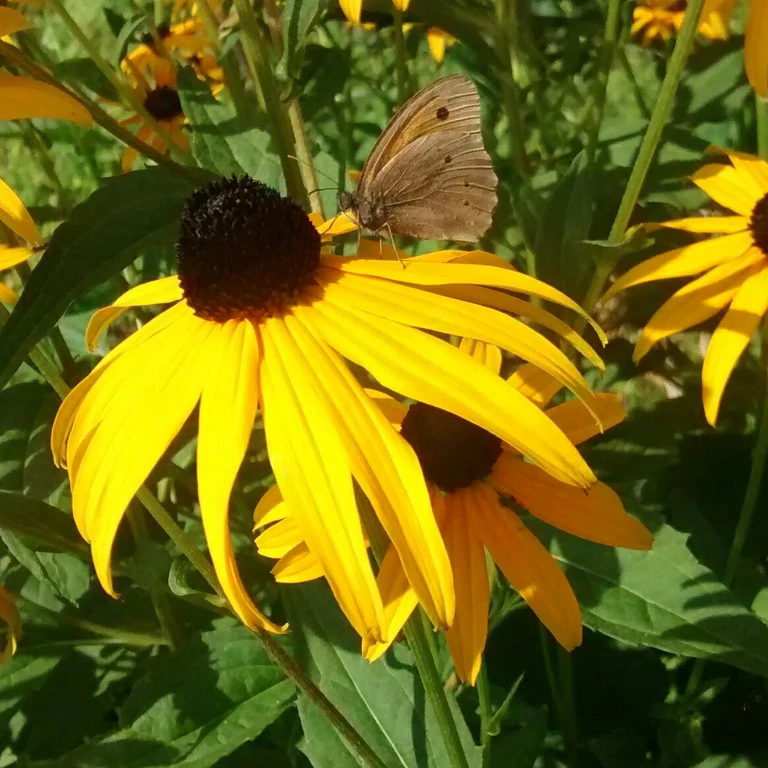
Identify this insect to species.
Maniola jurtina
